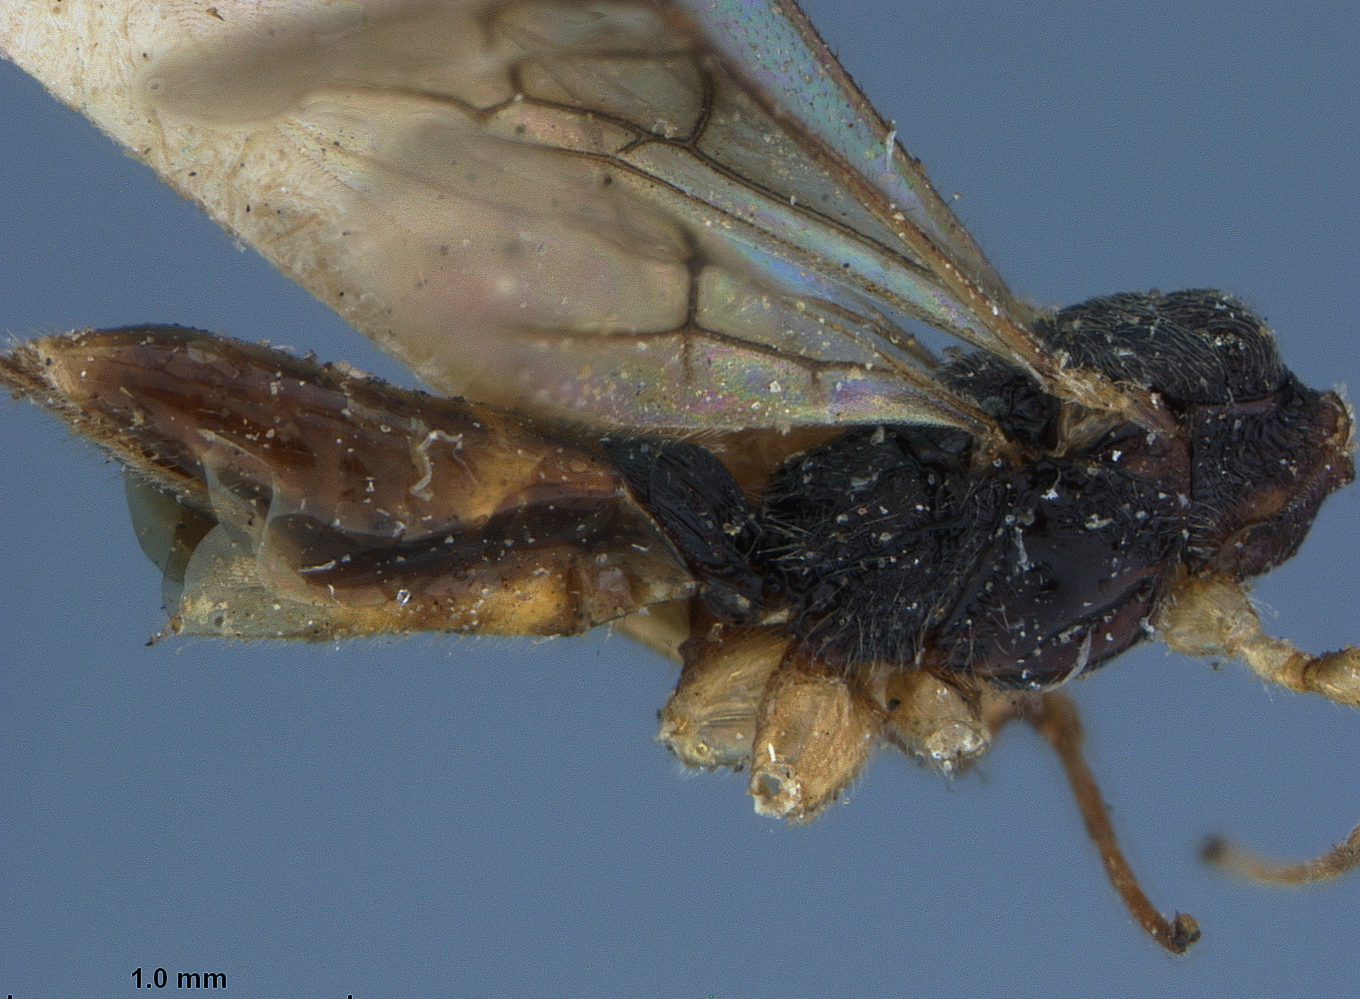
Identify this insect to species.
Doryctes mellipes
